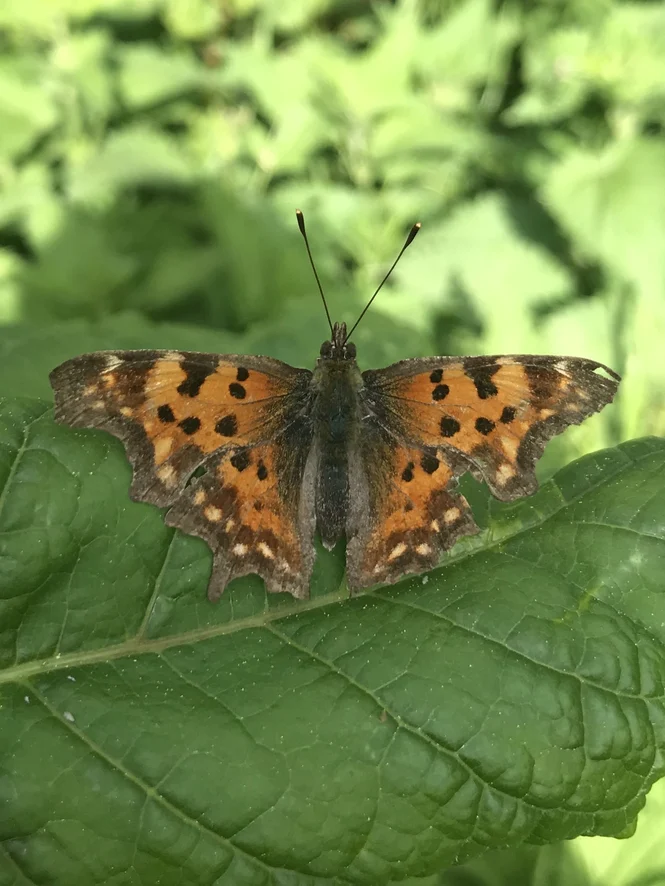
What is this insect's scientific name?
Polygonia c-album
